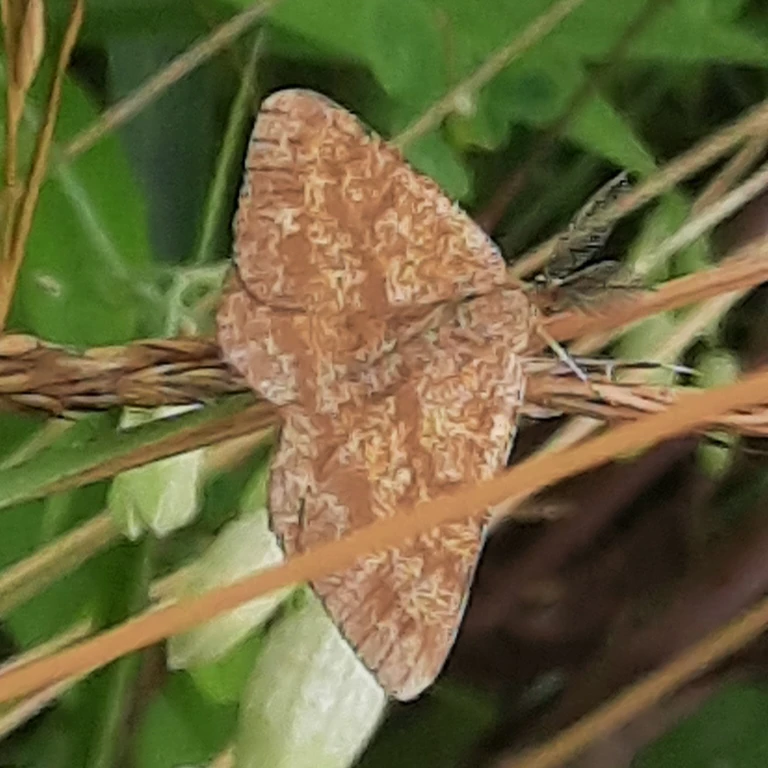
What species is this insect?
Ematurga atomaria
